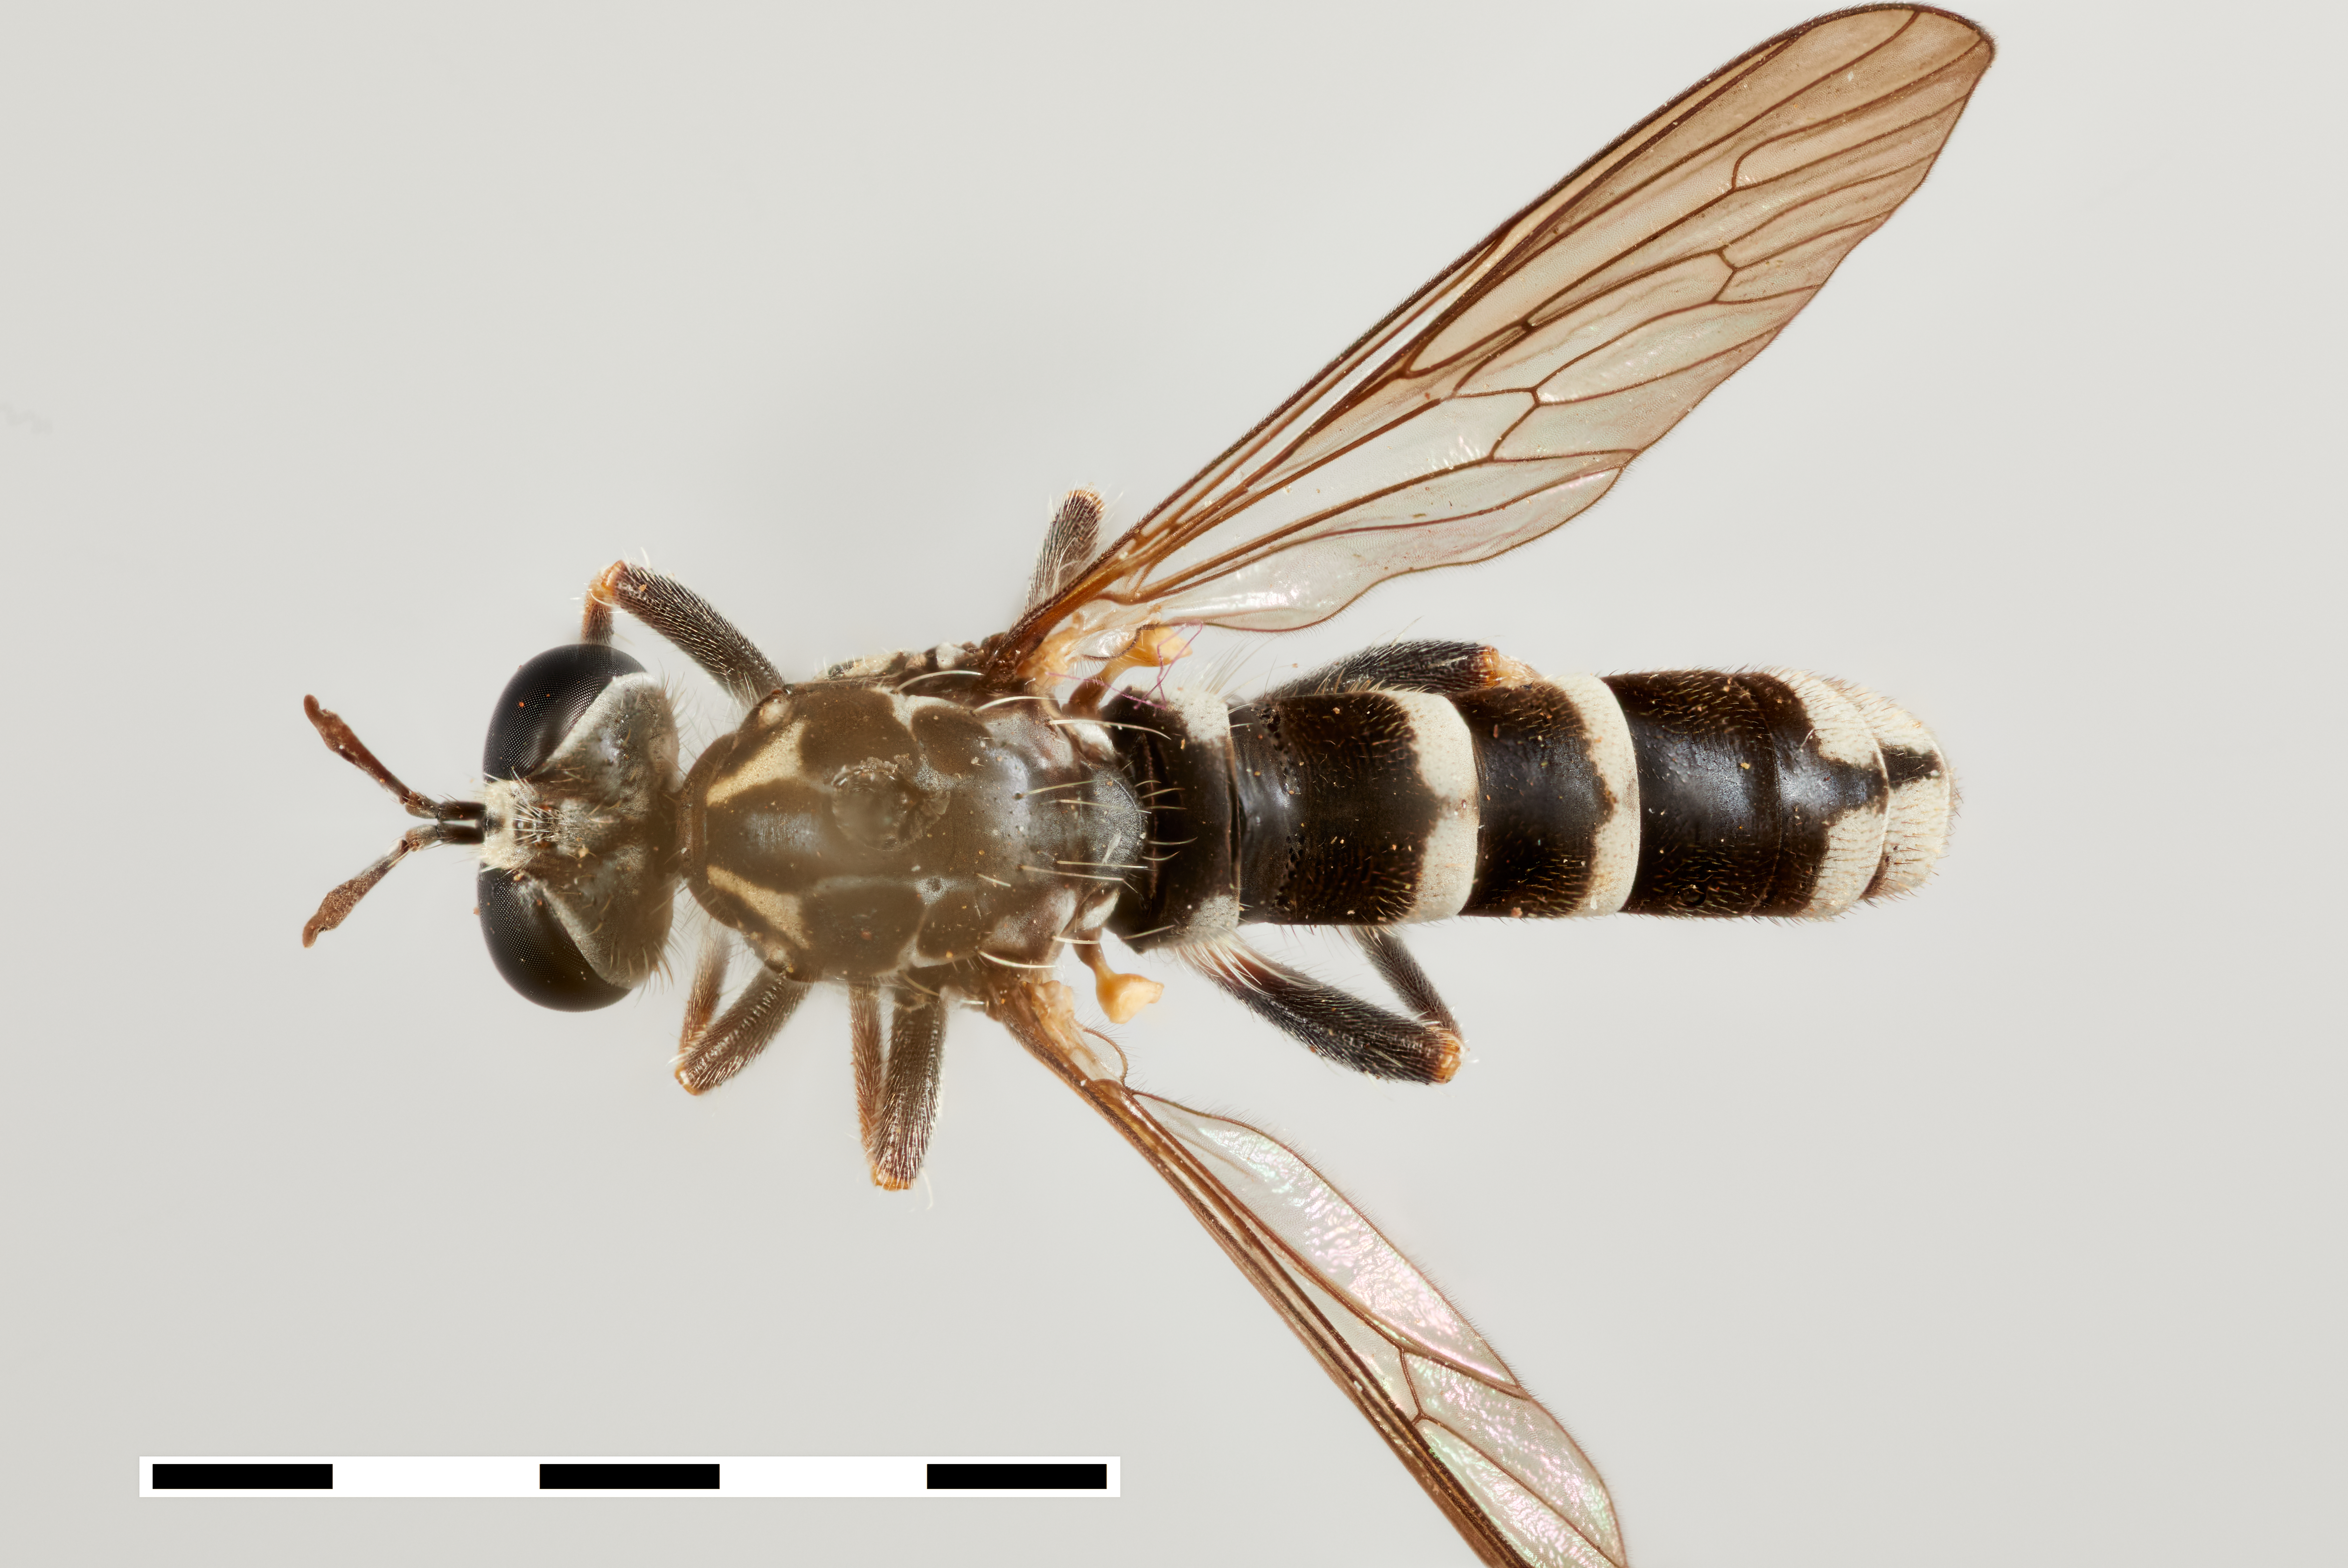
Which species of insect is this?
Hynirhynchus zebra
